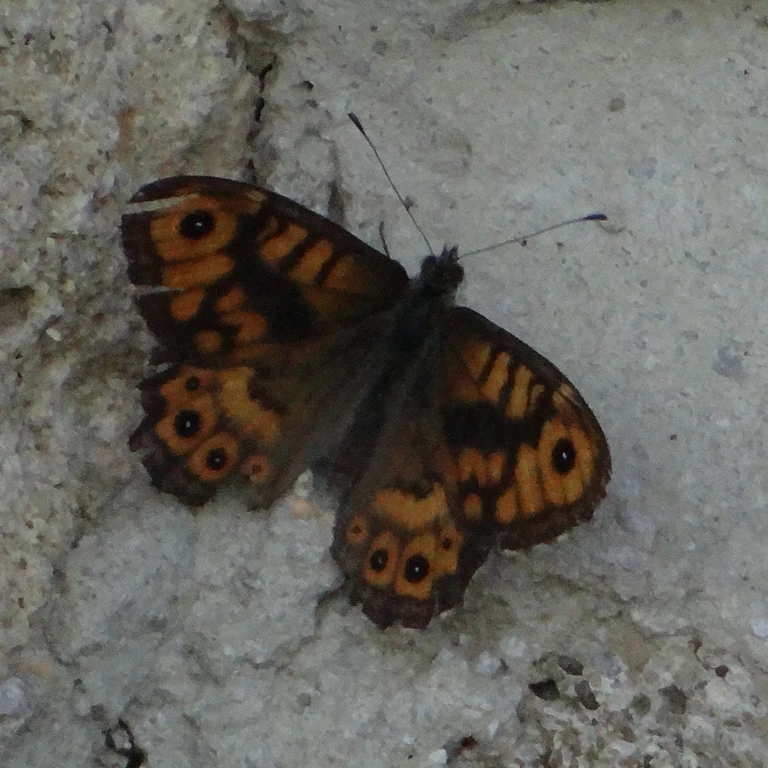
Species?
Lasiommata megera (also Pararge megera)
